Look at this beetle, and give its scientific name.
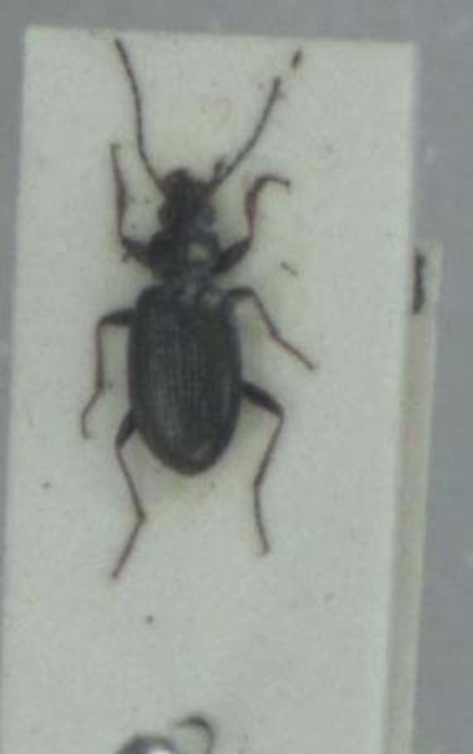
Bembidion tibiale
